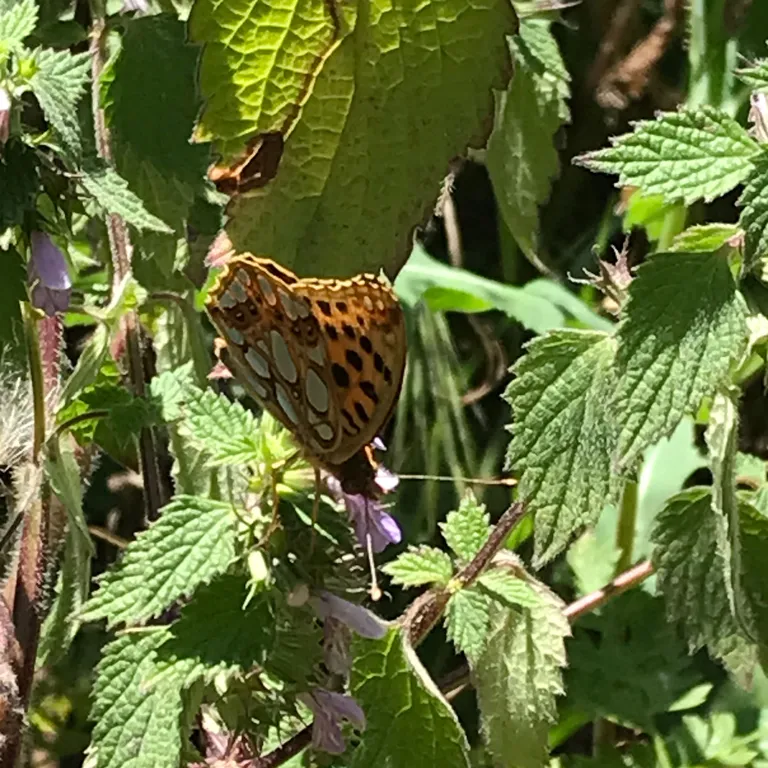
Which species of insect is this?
Issoria lathonia
